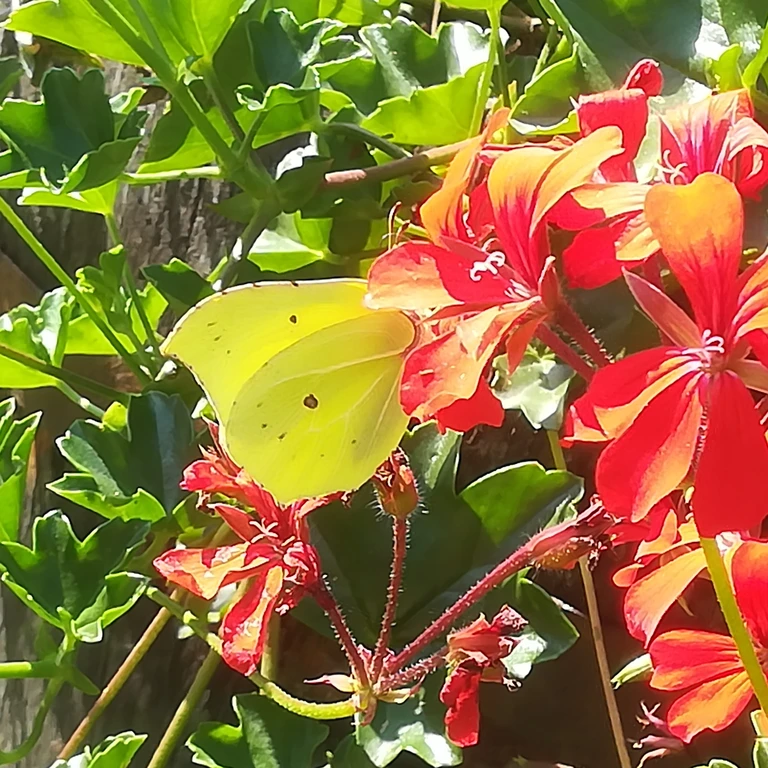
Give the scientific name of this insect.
Gonepteryx rhamni
